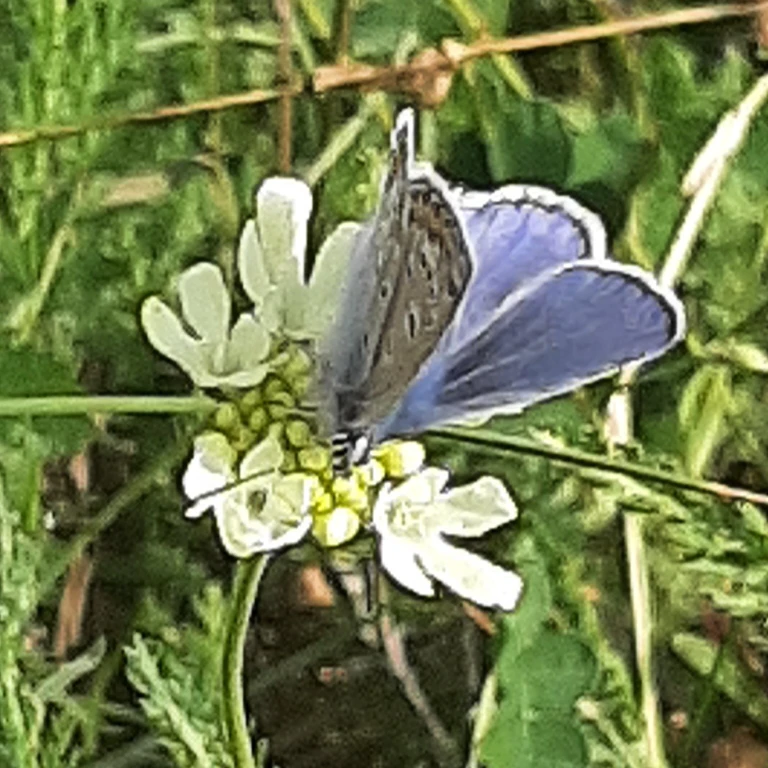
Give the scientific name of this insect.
Polyommatus icarus
